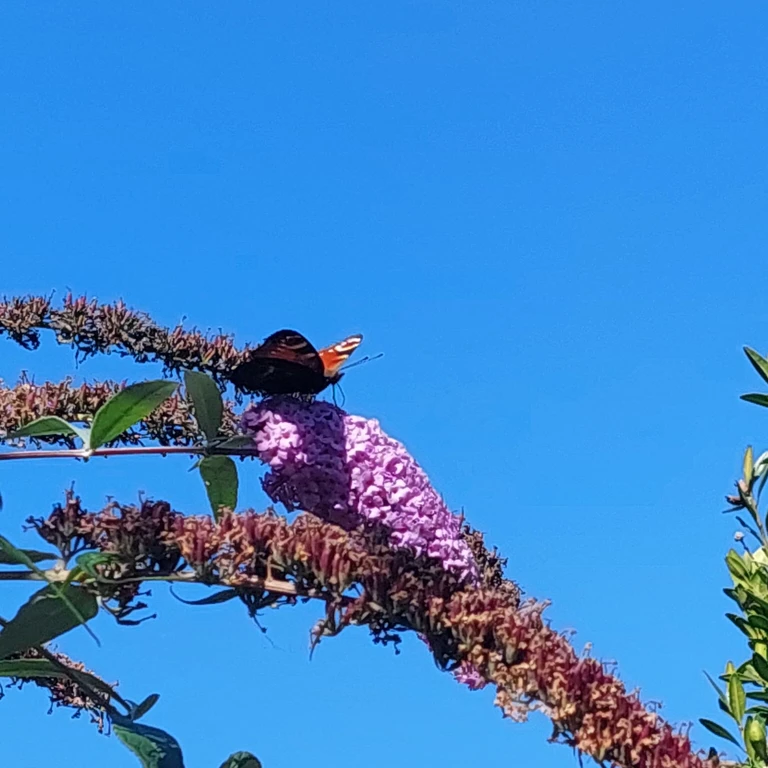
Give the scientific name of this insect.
Aglais io
